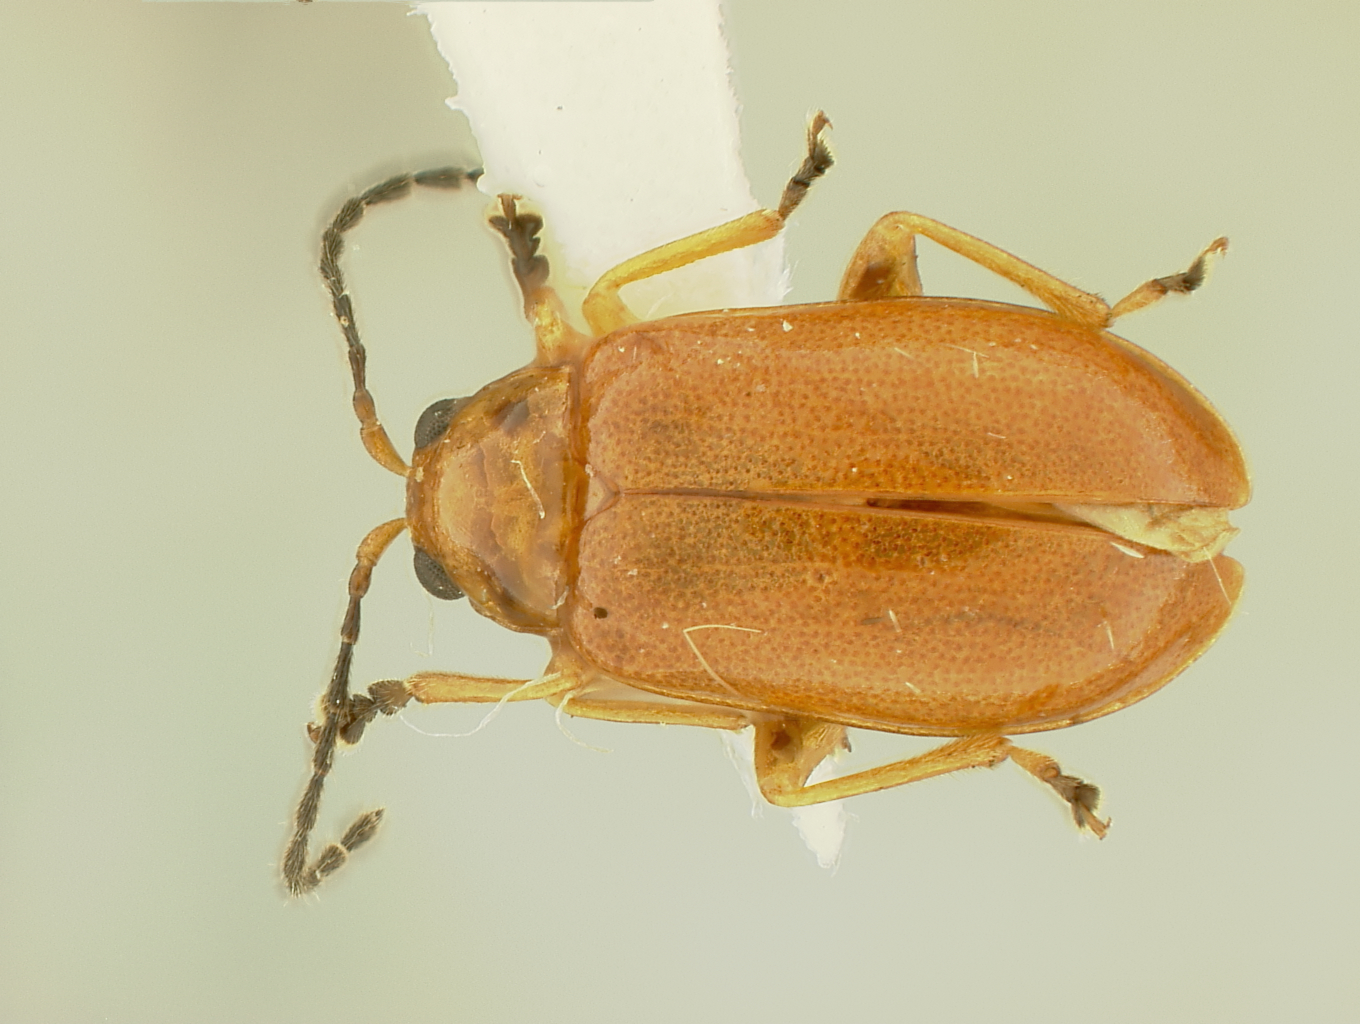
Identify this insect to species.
Lactica flinti
